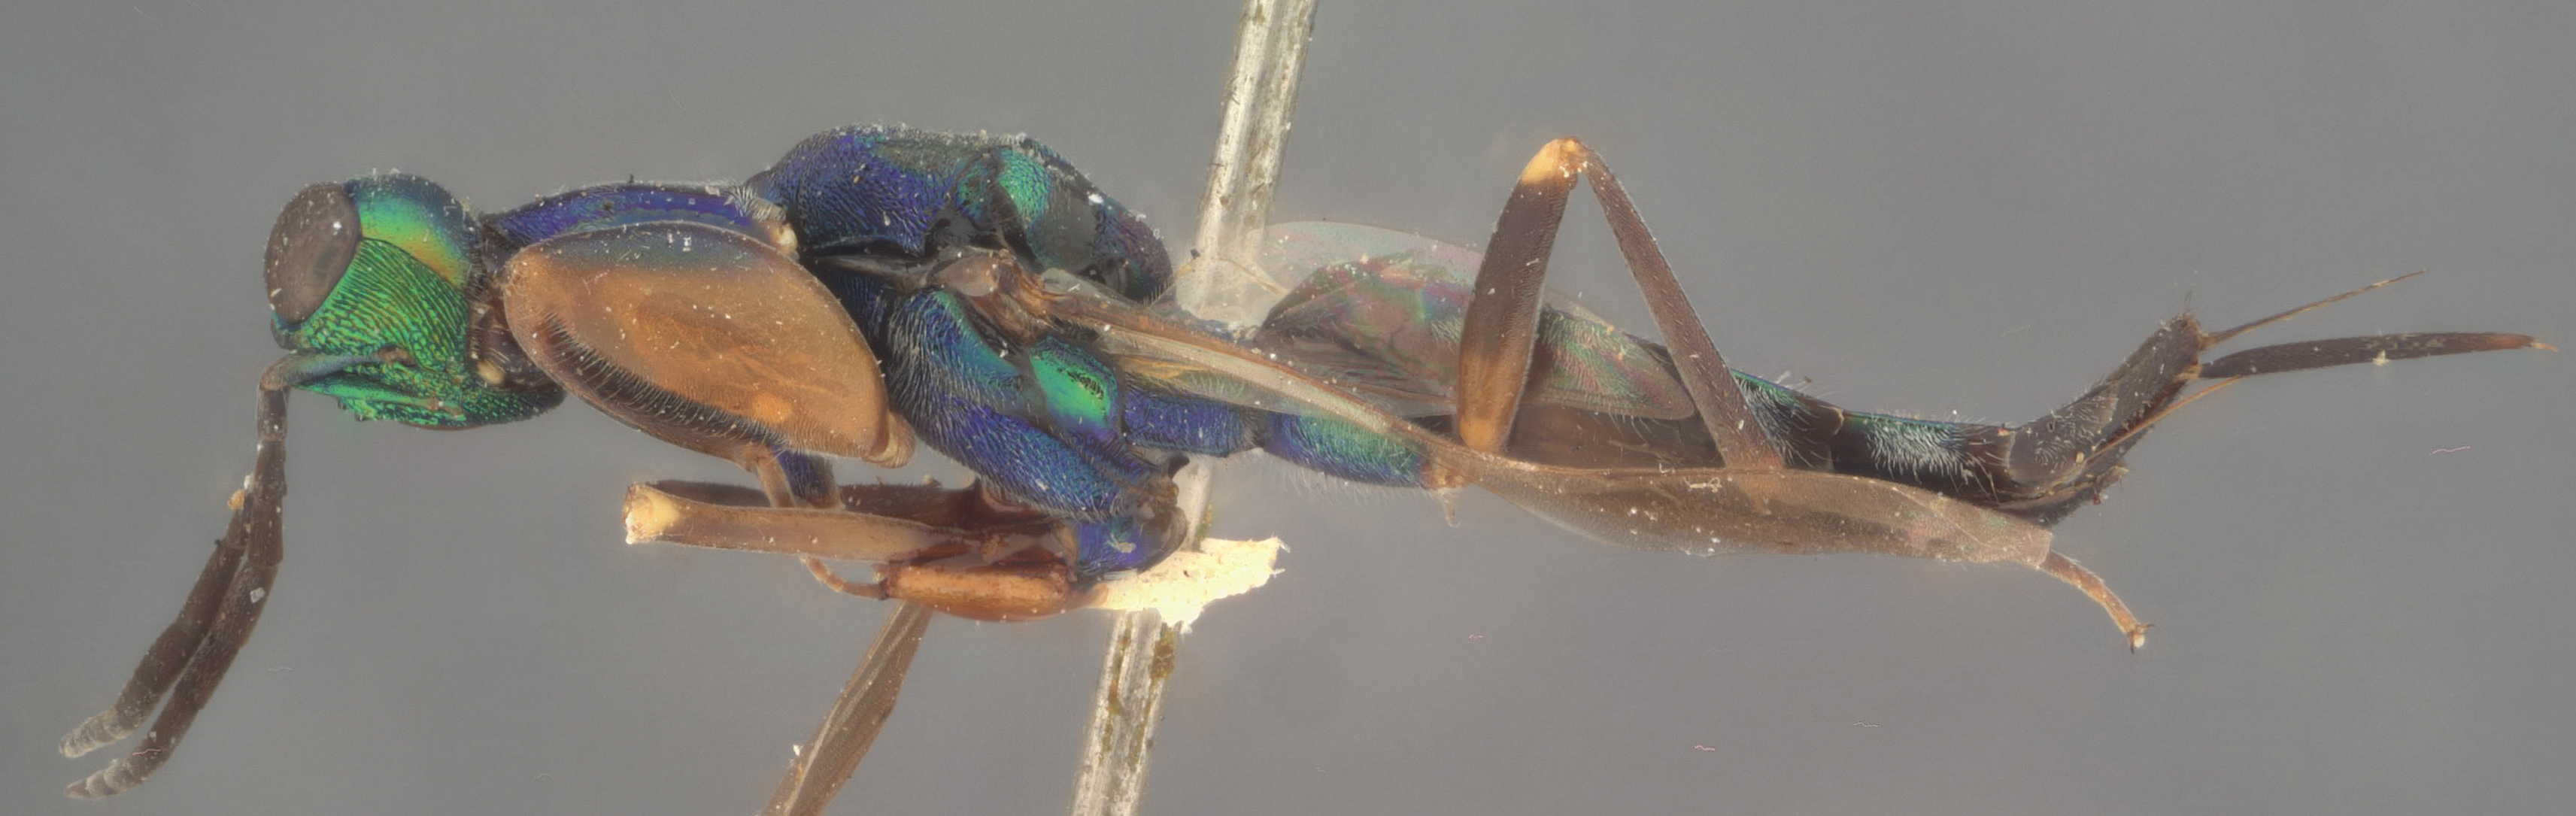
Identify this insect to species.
Oodera ornata
